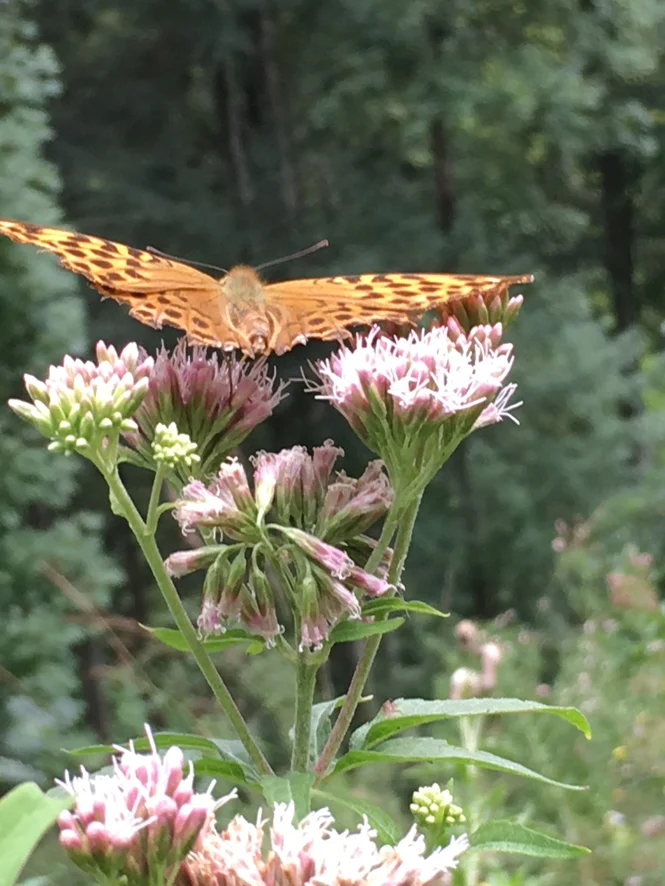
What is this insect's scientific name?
Argynnis paphia
